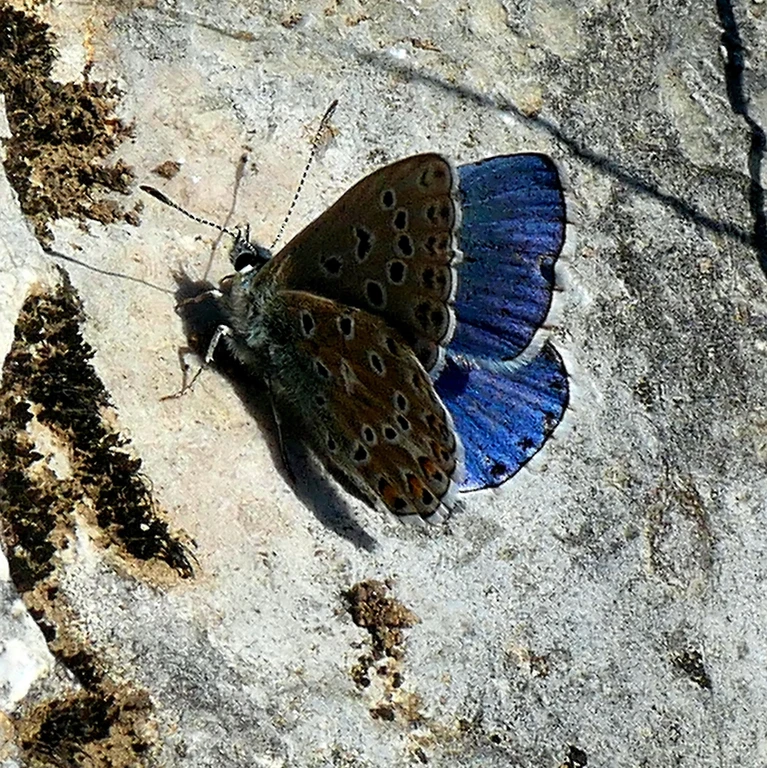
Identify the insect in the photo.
Lysandra bellargus
